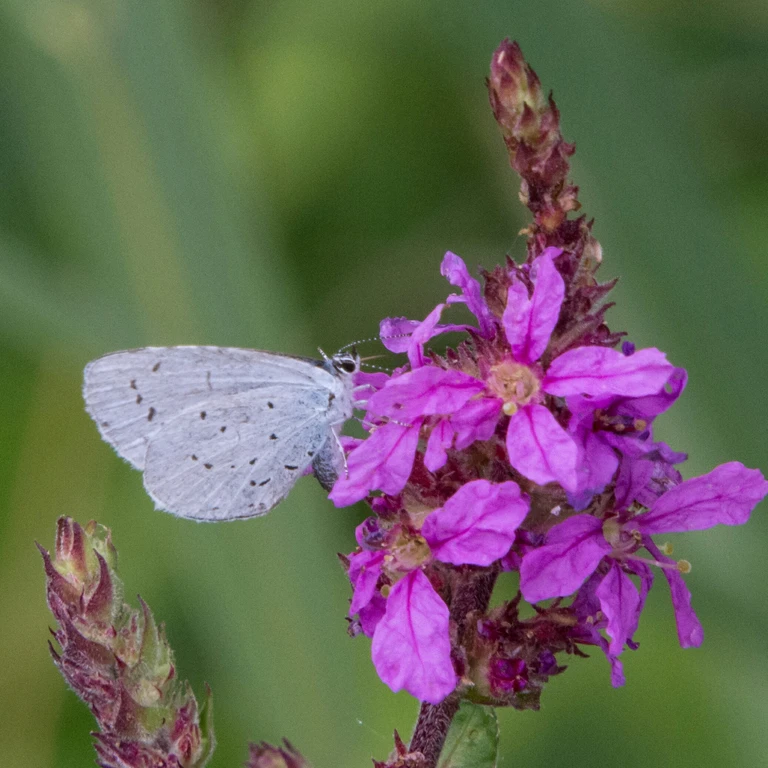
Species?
Celastrina argiolus
